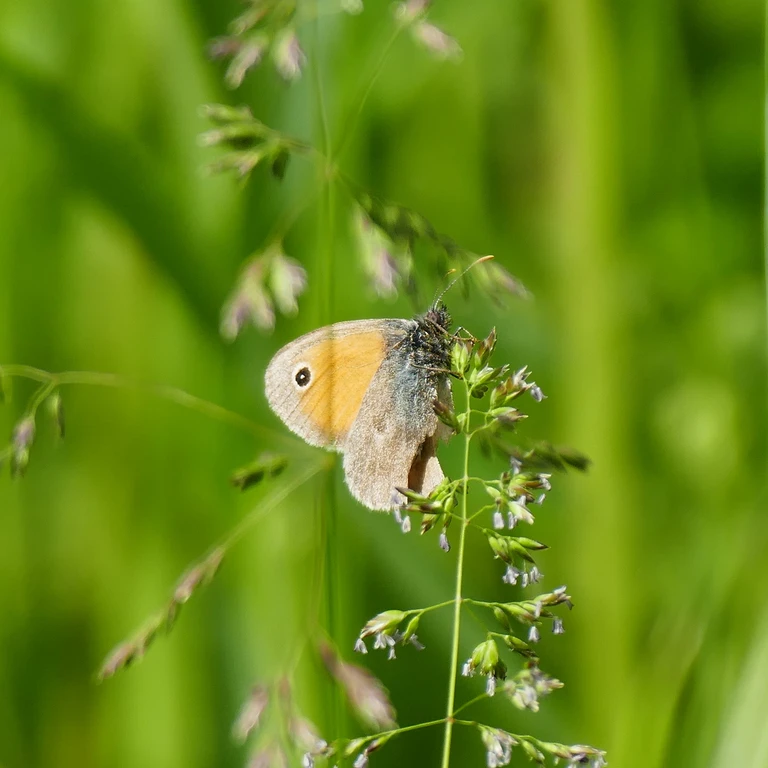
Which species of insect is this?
Coenonympha pamphilus
